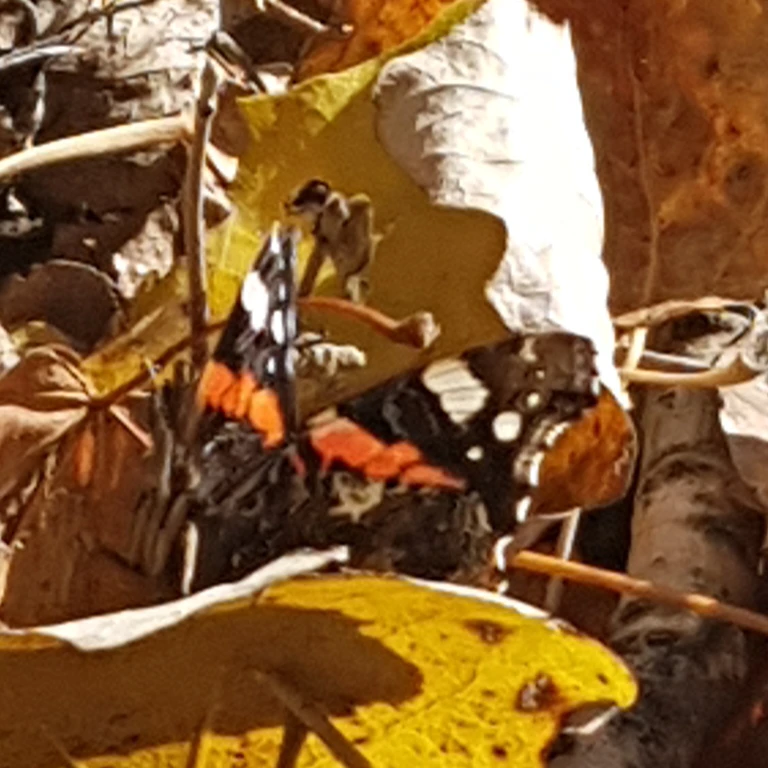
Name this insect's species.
Vanessa atalanta
